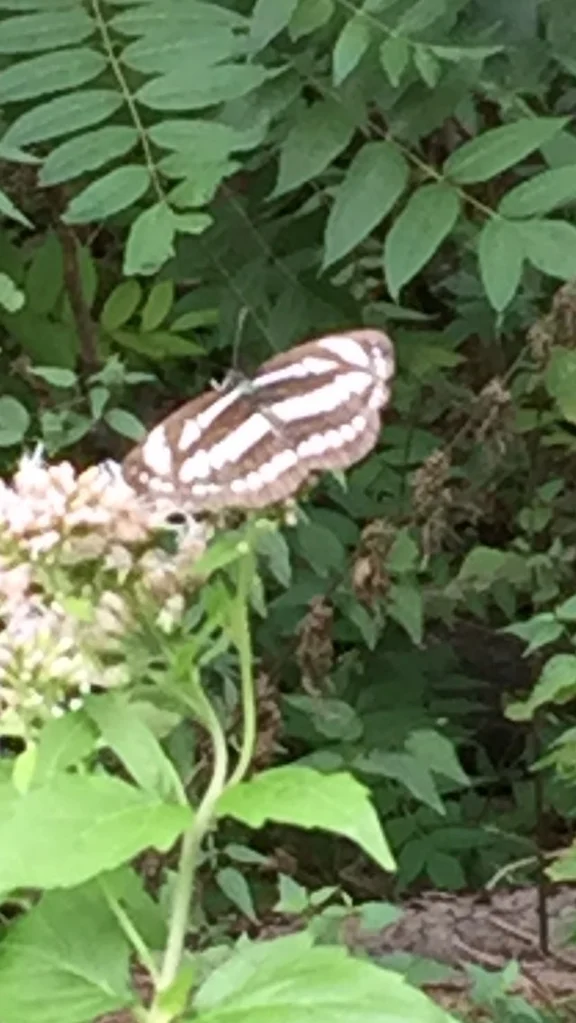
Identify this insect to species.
Neptis sappho
